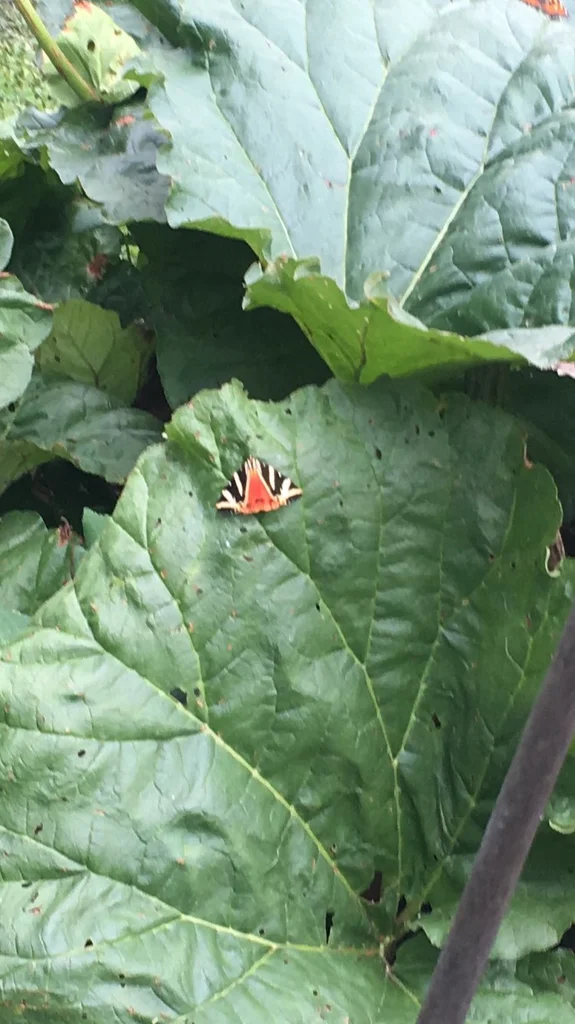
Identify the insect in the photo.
Euplagia quadripunctaria
